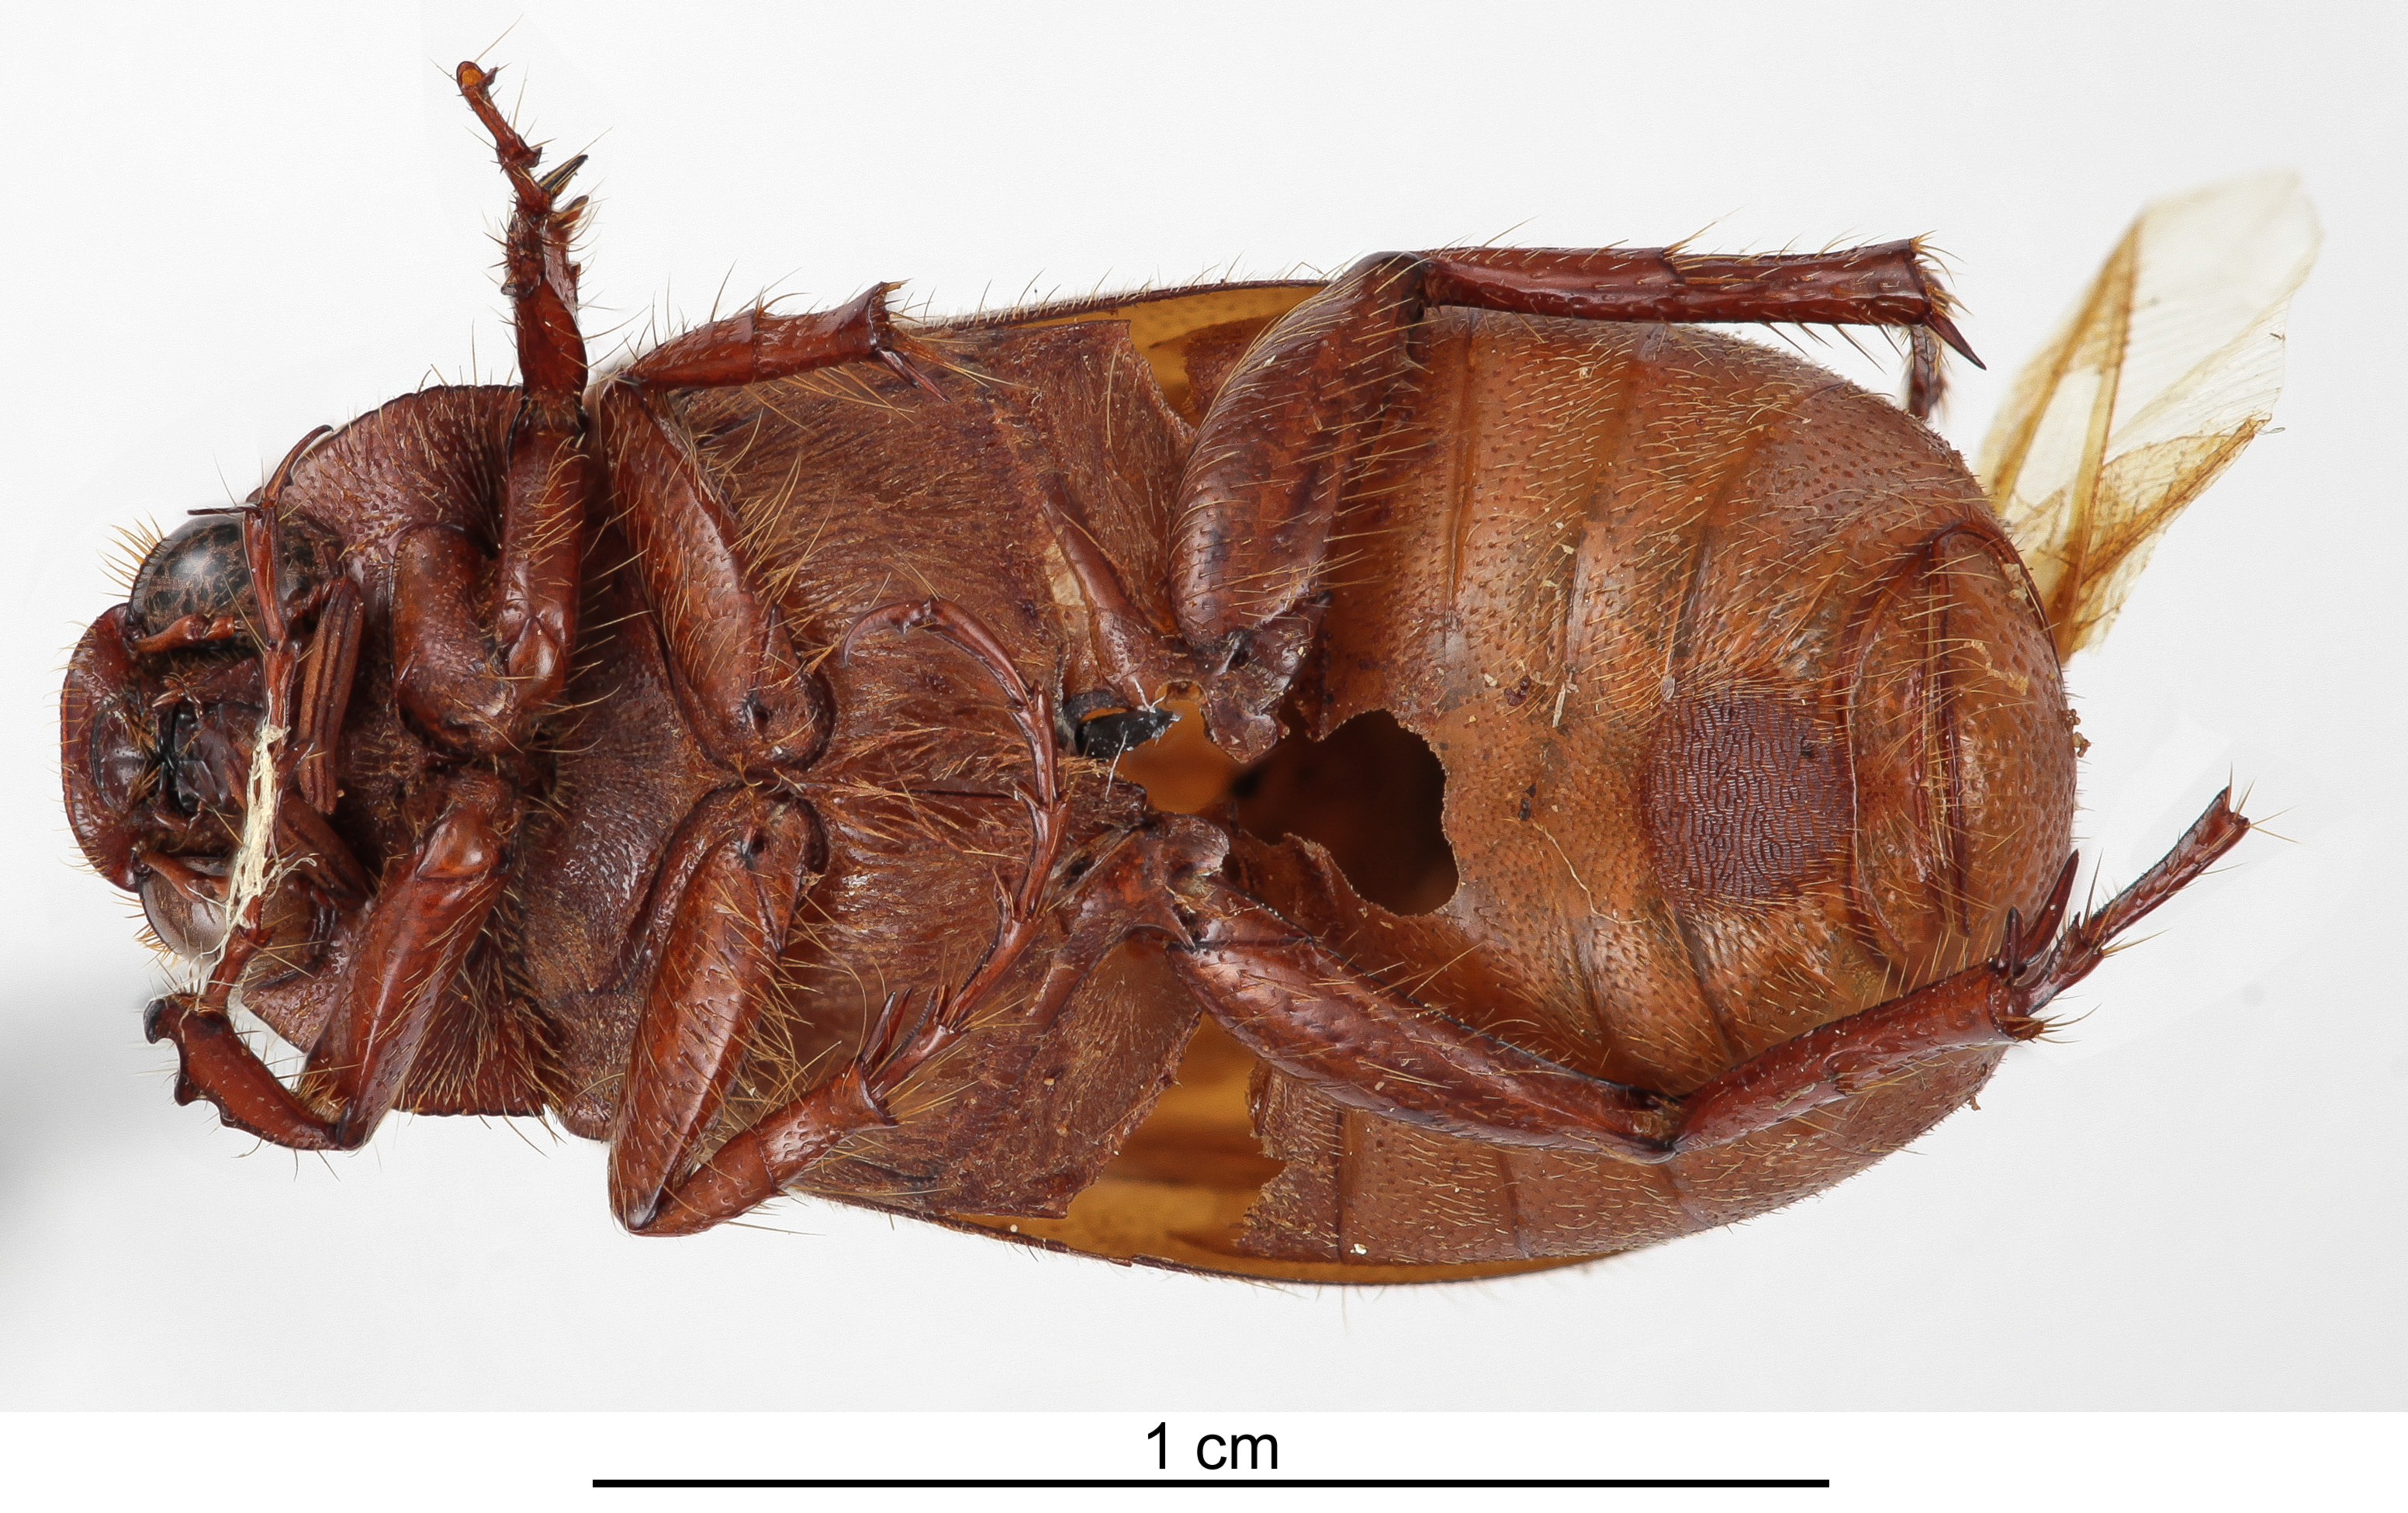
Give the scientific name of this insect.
Phyllophaga calculiventris
